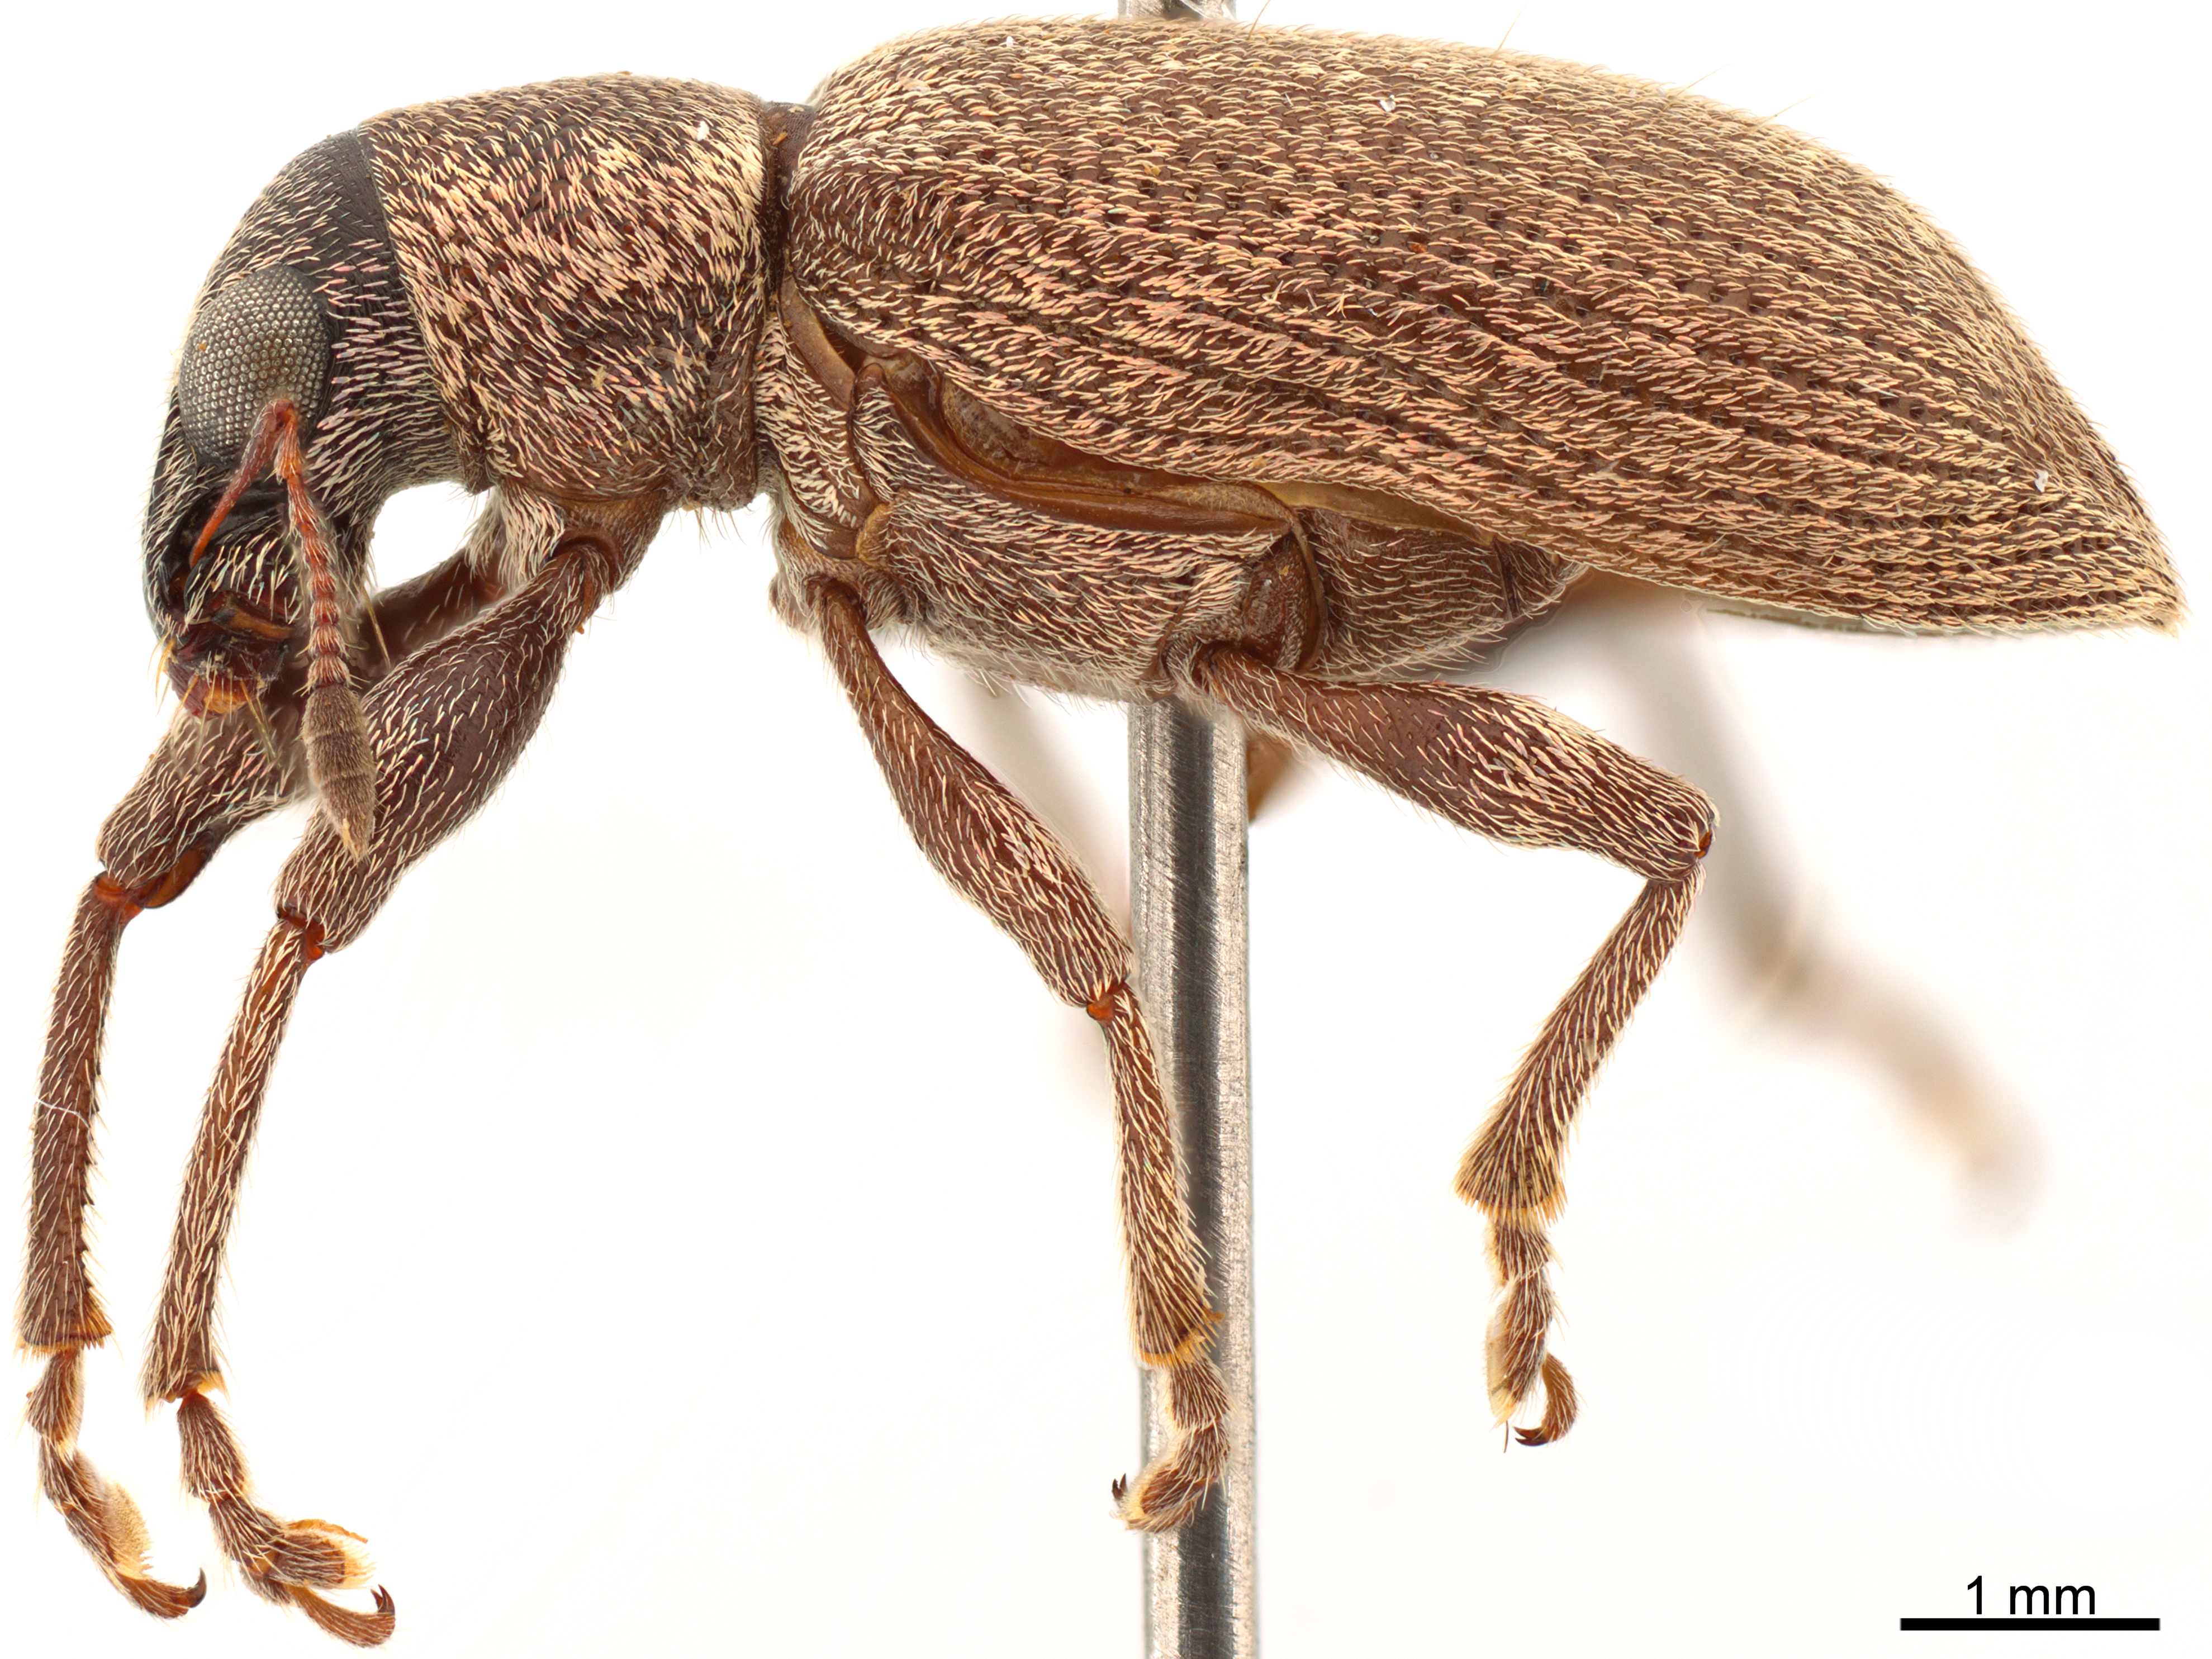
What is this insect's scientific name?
Cratopus viridisparsus
